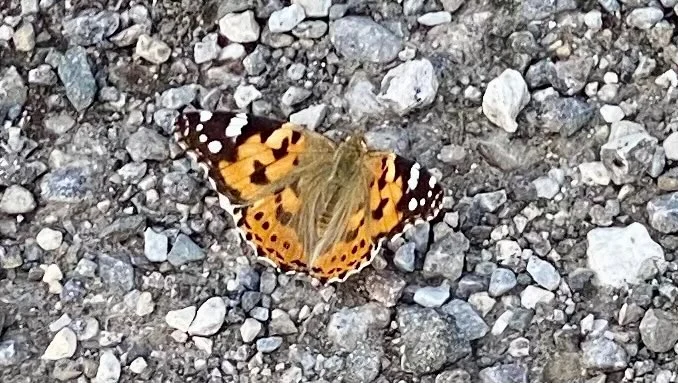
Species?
Vanessa cardui
